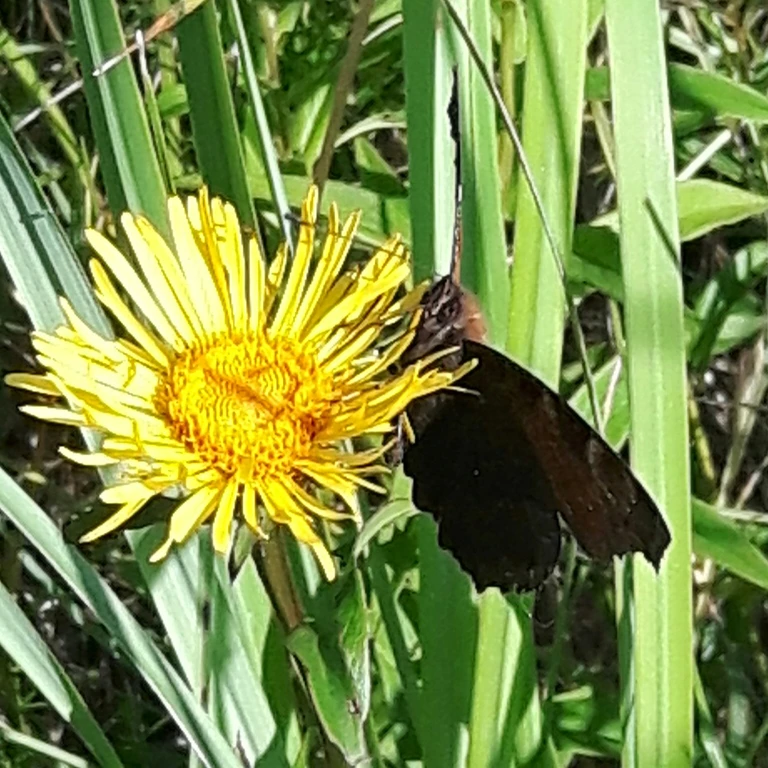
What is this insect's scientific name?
Aglais io
